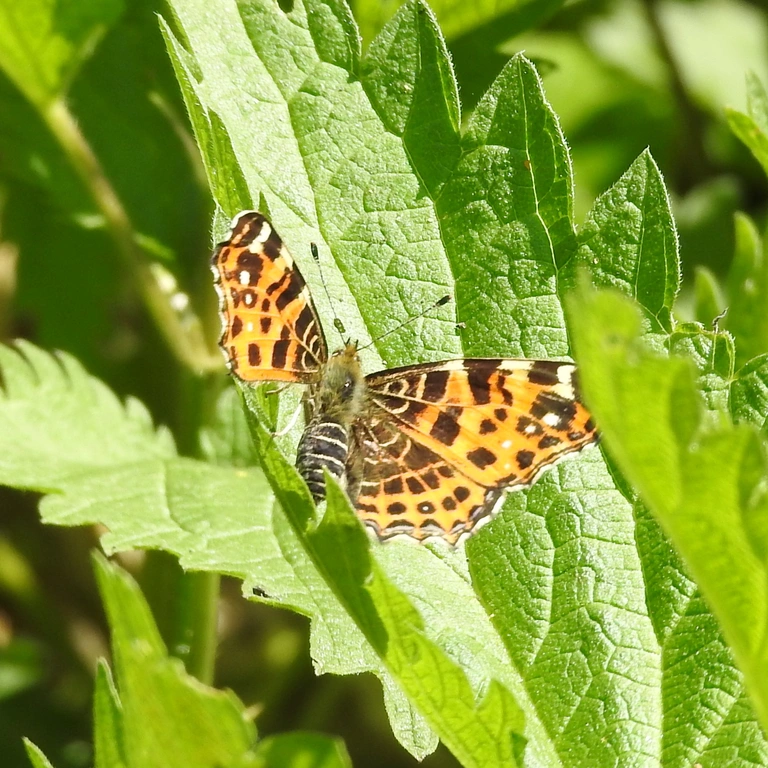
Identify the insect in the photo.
Araschnia levana
